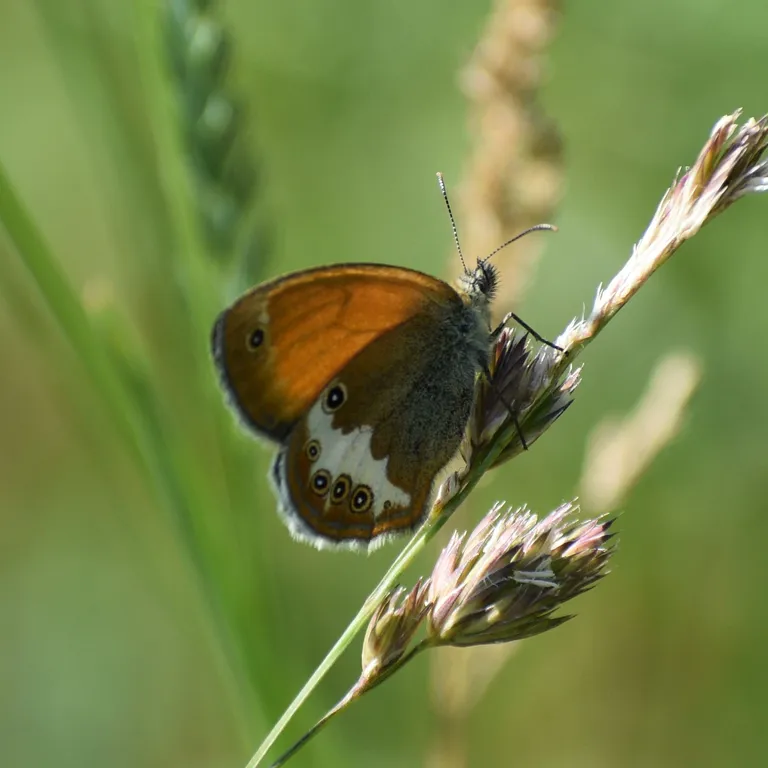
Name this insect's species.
Coenonympha arcania
